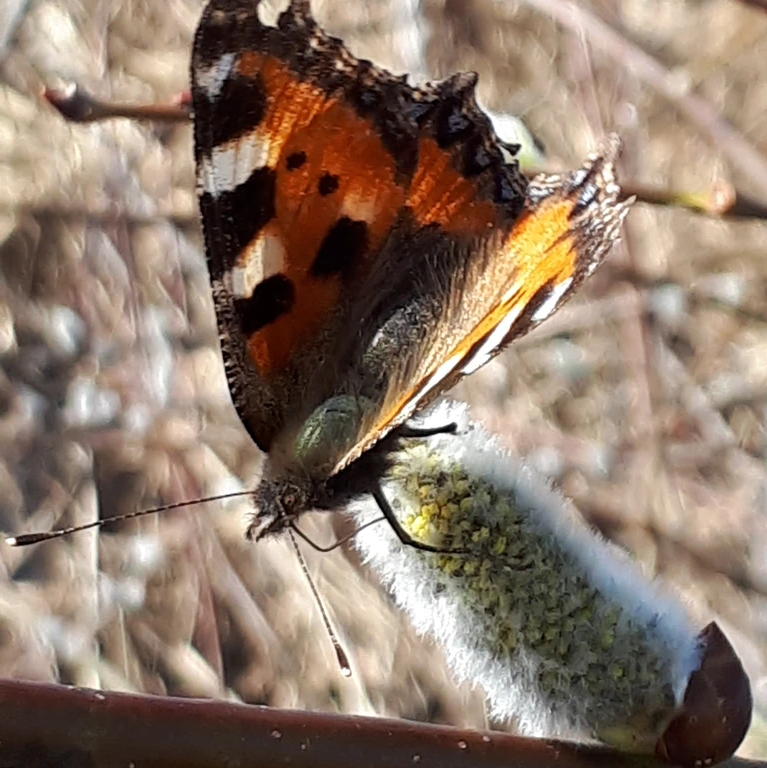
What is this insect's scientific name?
Aglais urticae
